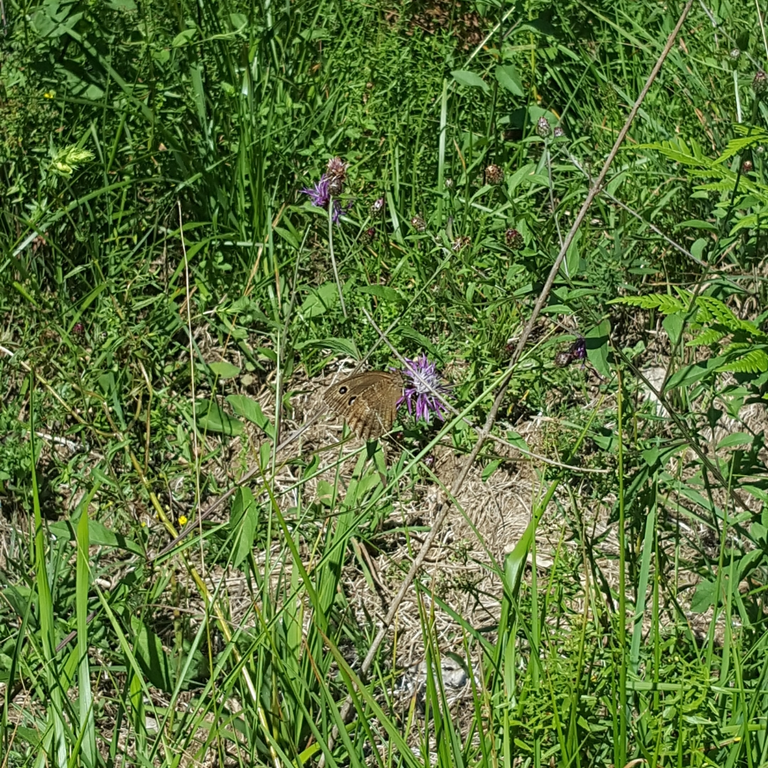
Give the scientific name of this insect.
Minois dryas
